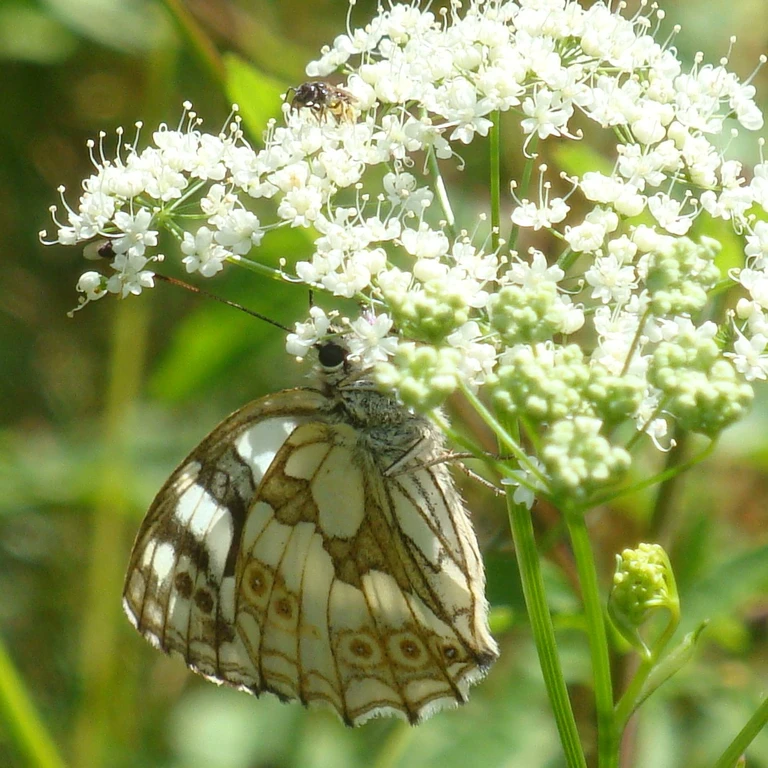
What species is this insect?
Melanargia galathea
